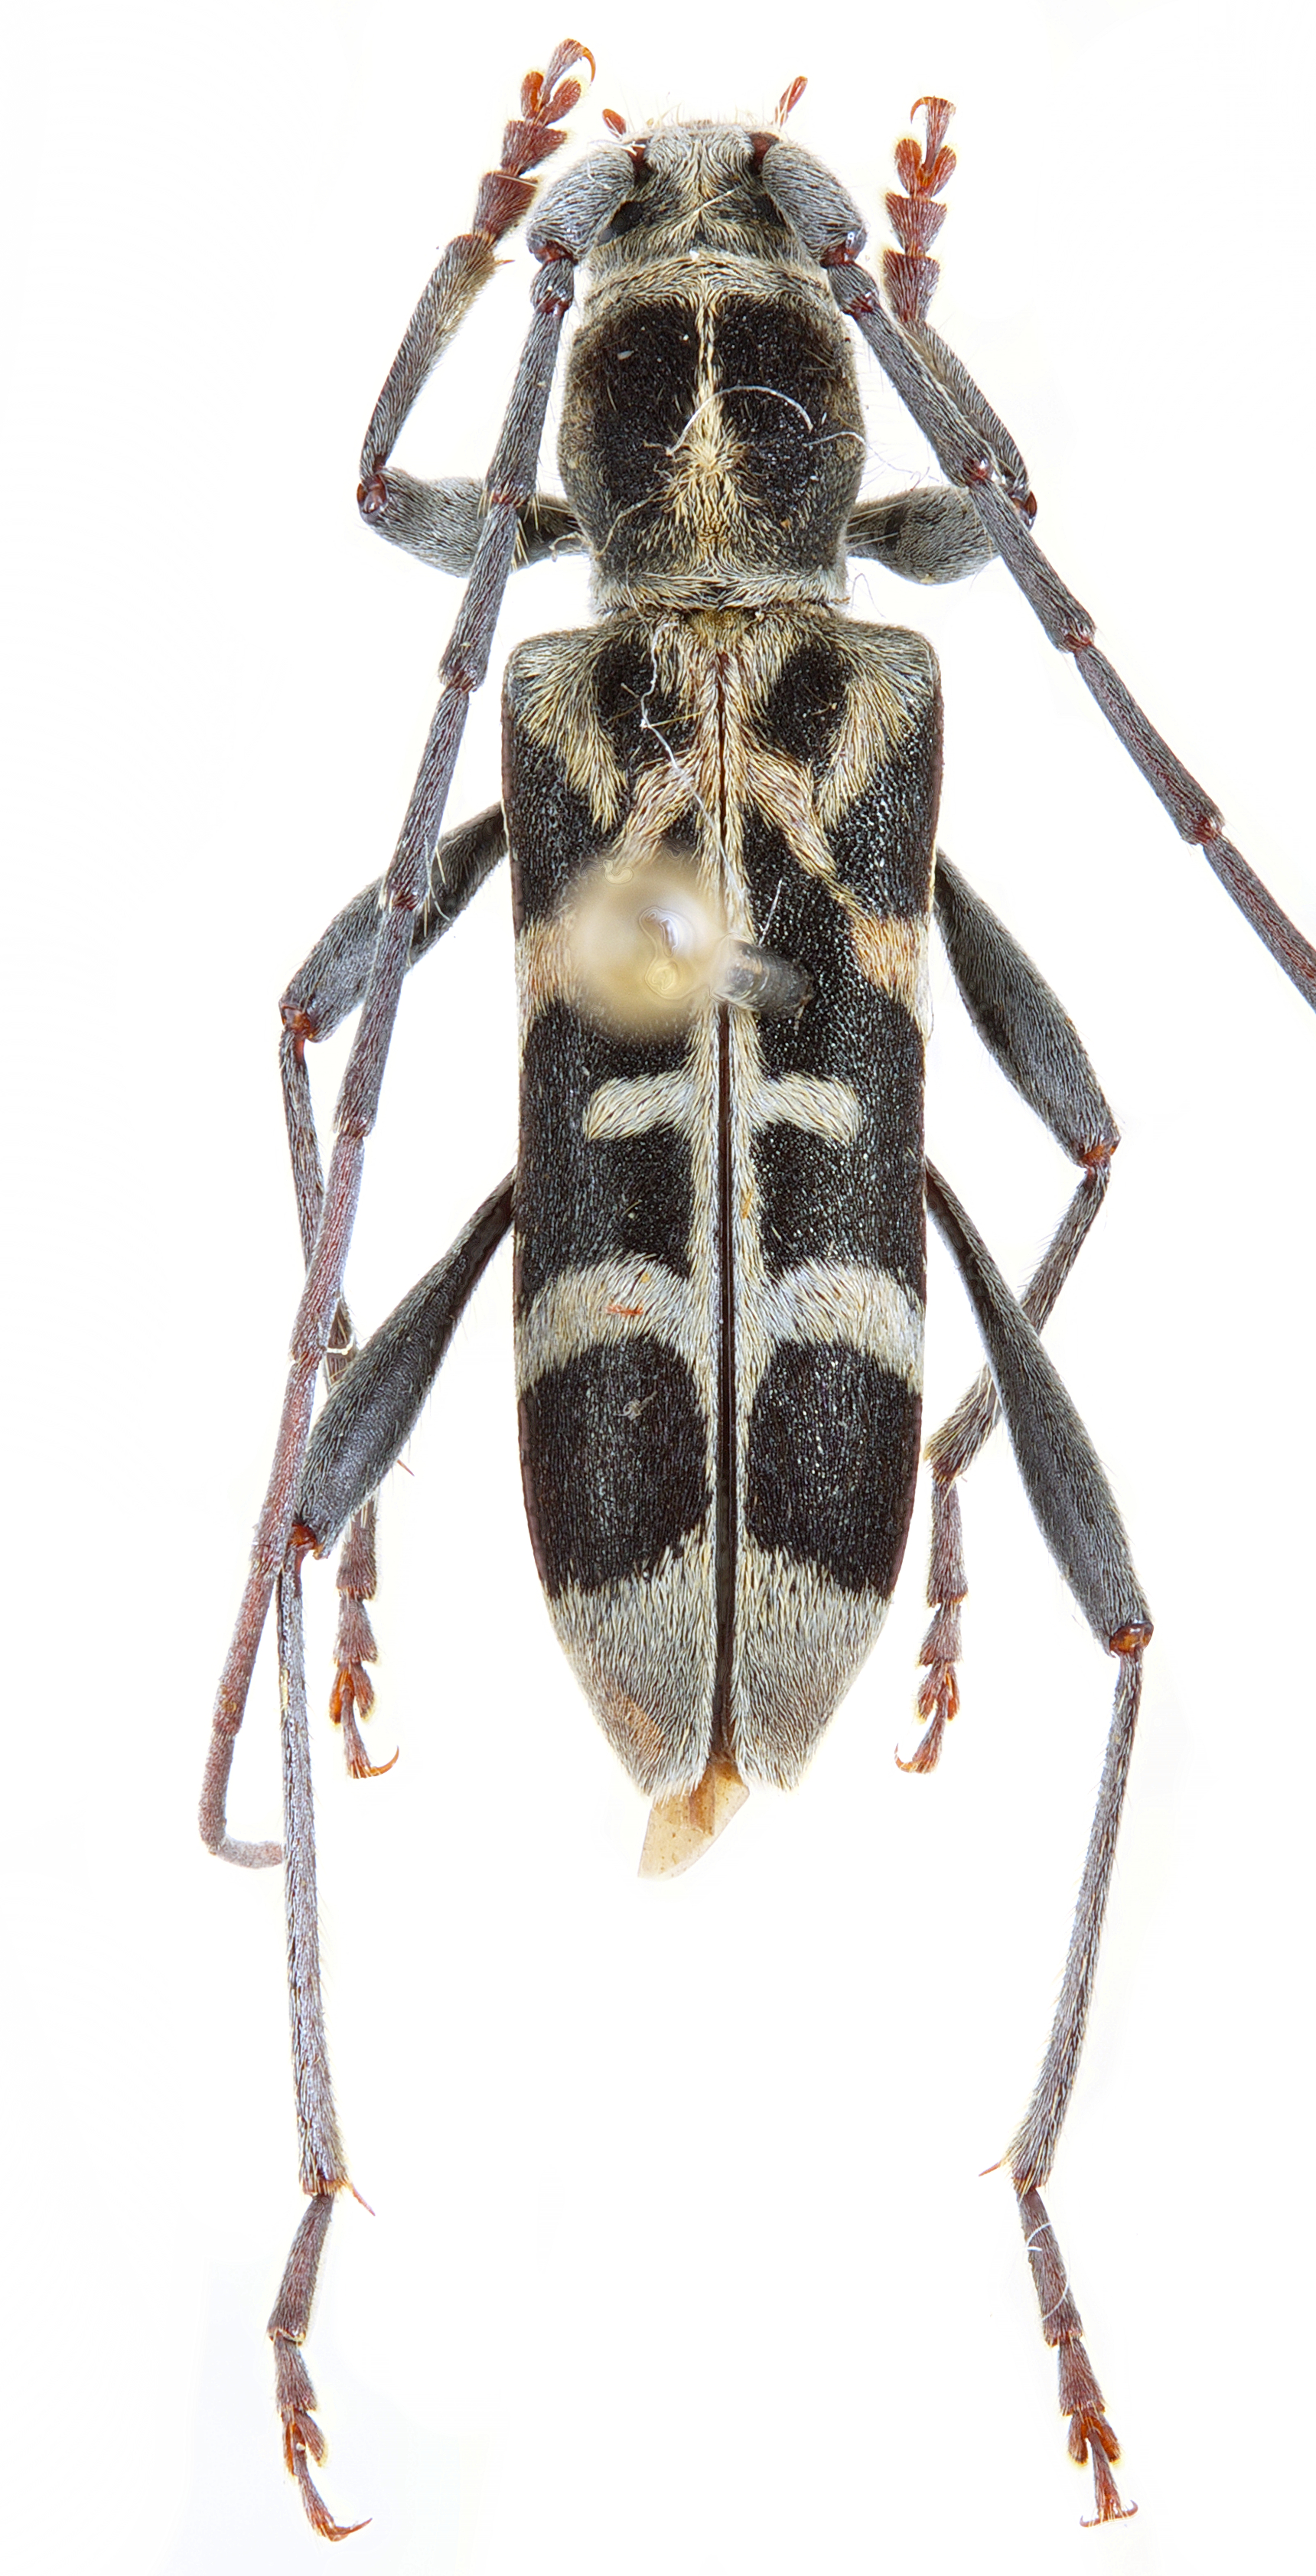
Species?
Paraclytus excultus
